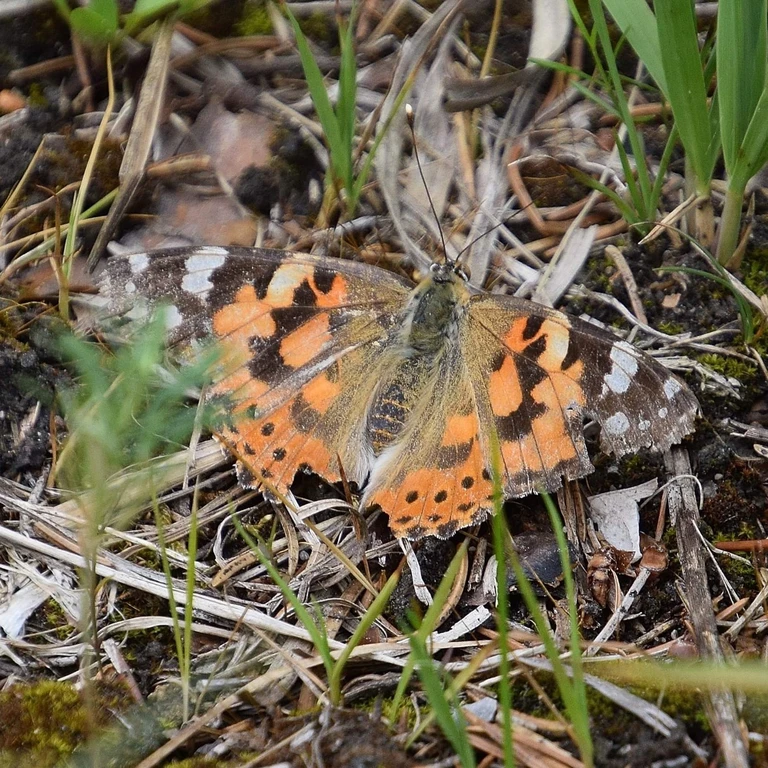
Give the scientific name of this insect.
Vanessa cardui
